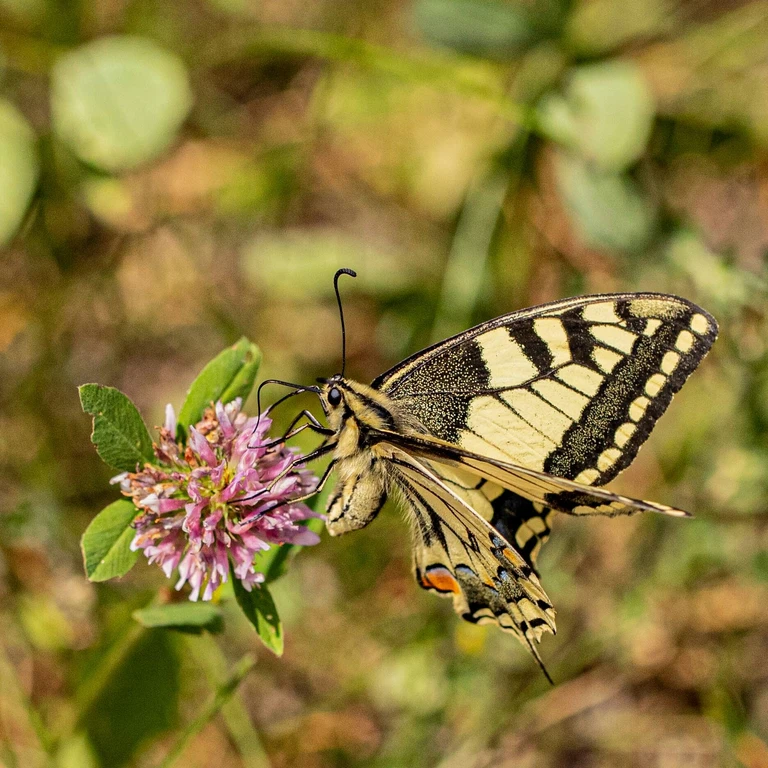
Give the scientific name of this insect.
Papilio machaon
